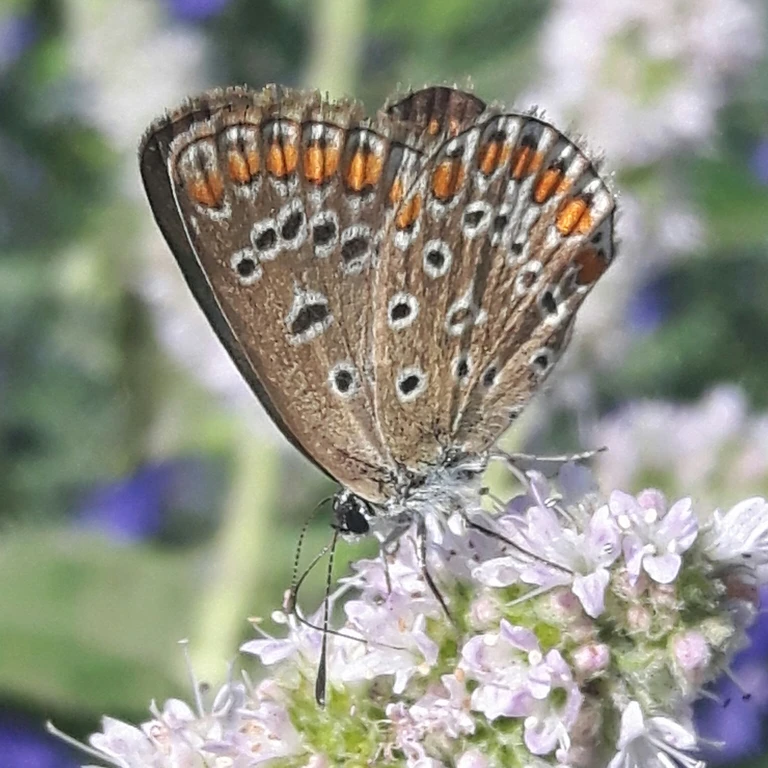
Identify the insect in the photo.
Polyommatus icarus
